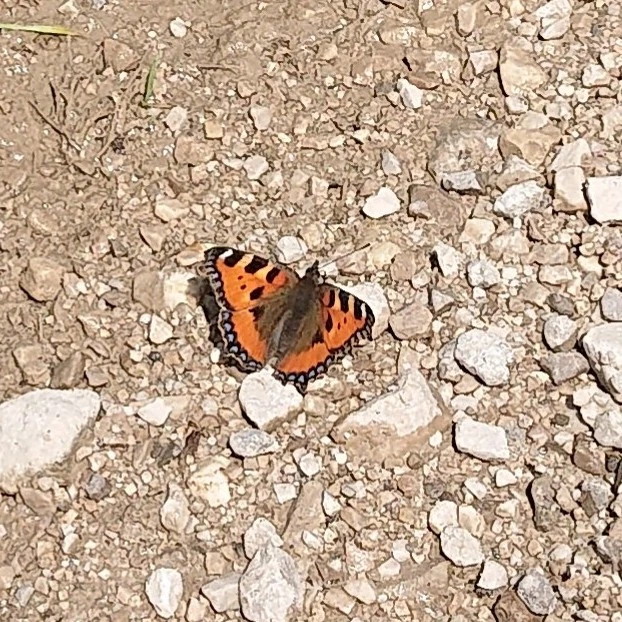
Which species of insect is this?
Aglais urticae
